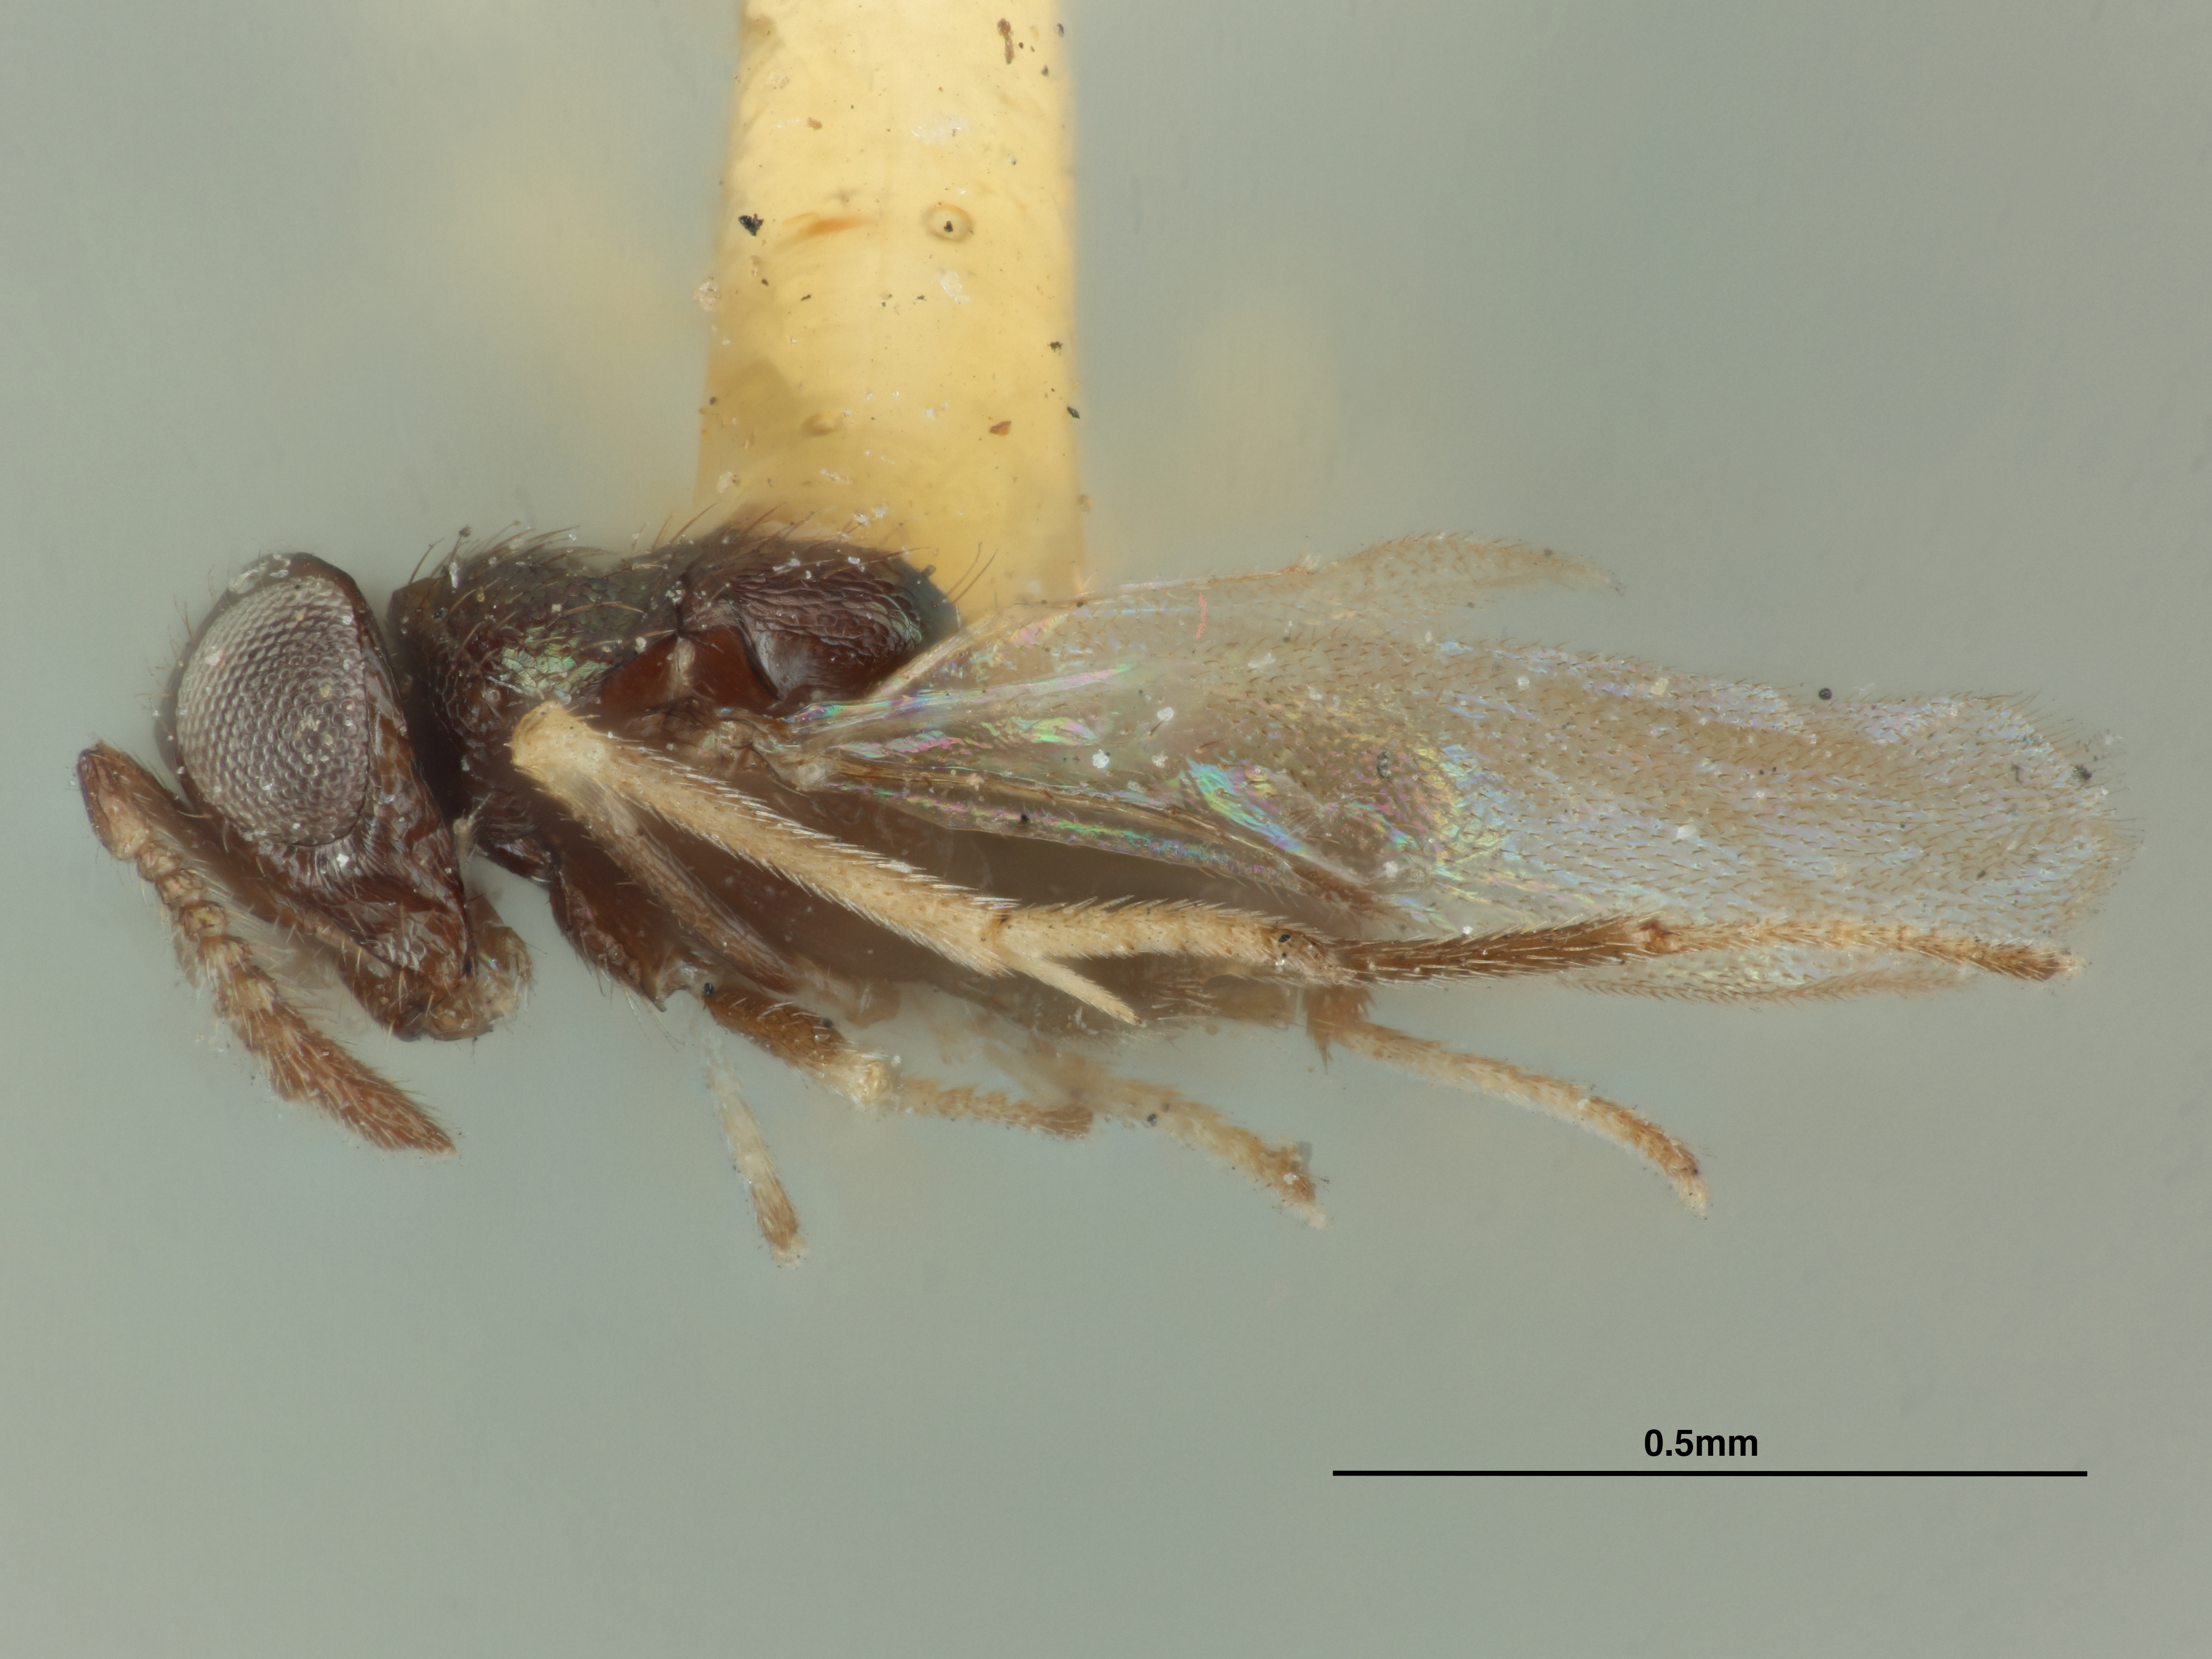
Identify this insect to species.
Coccidencyrtus manilae
